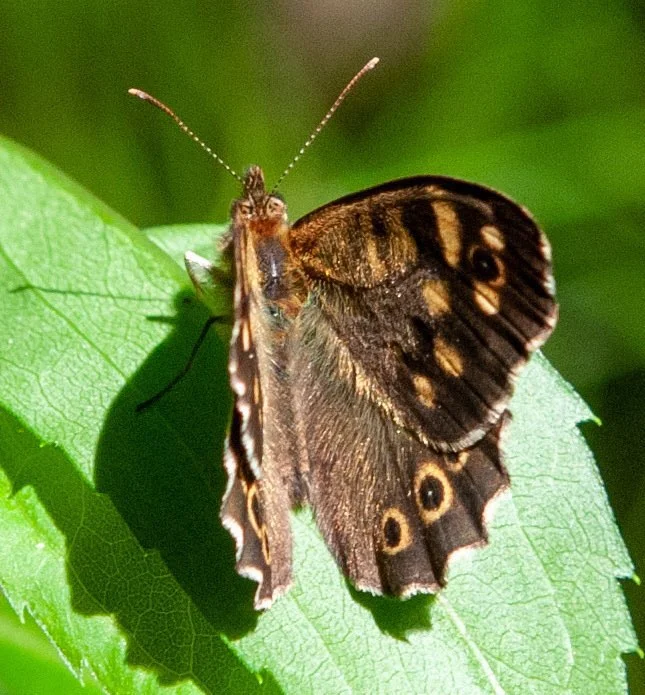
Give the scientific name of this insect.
Pararge aegeria
